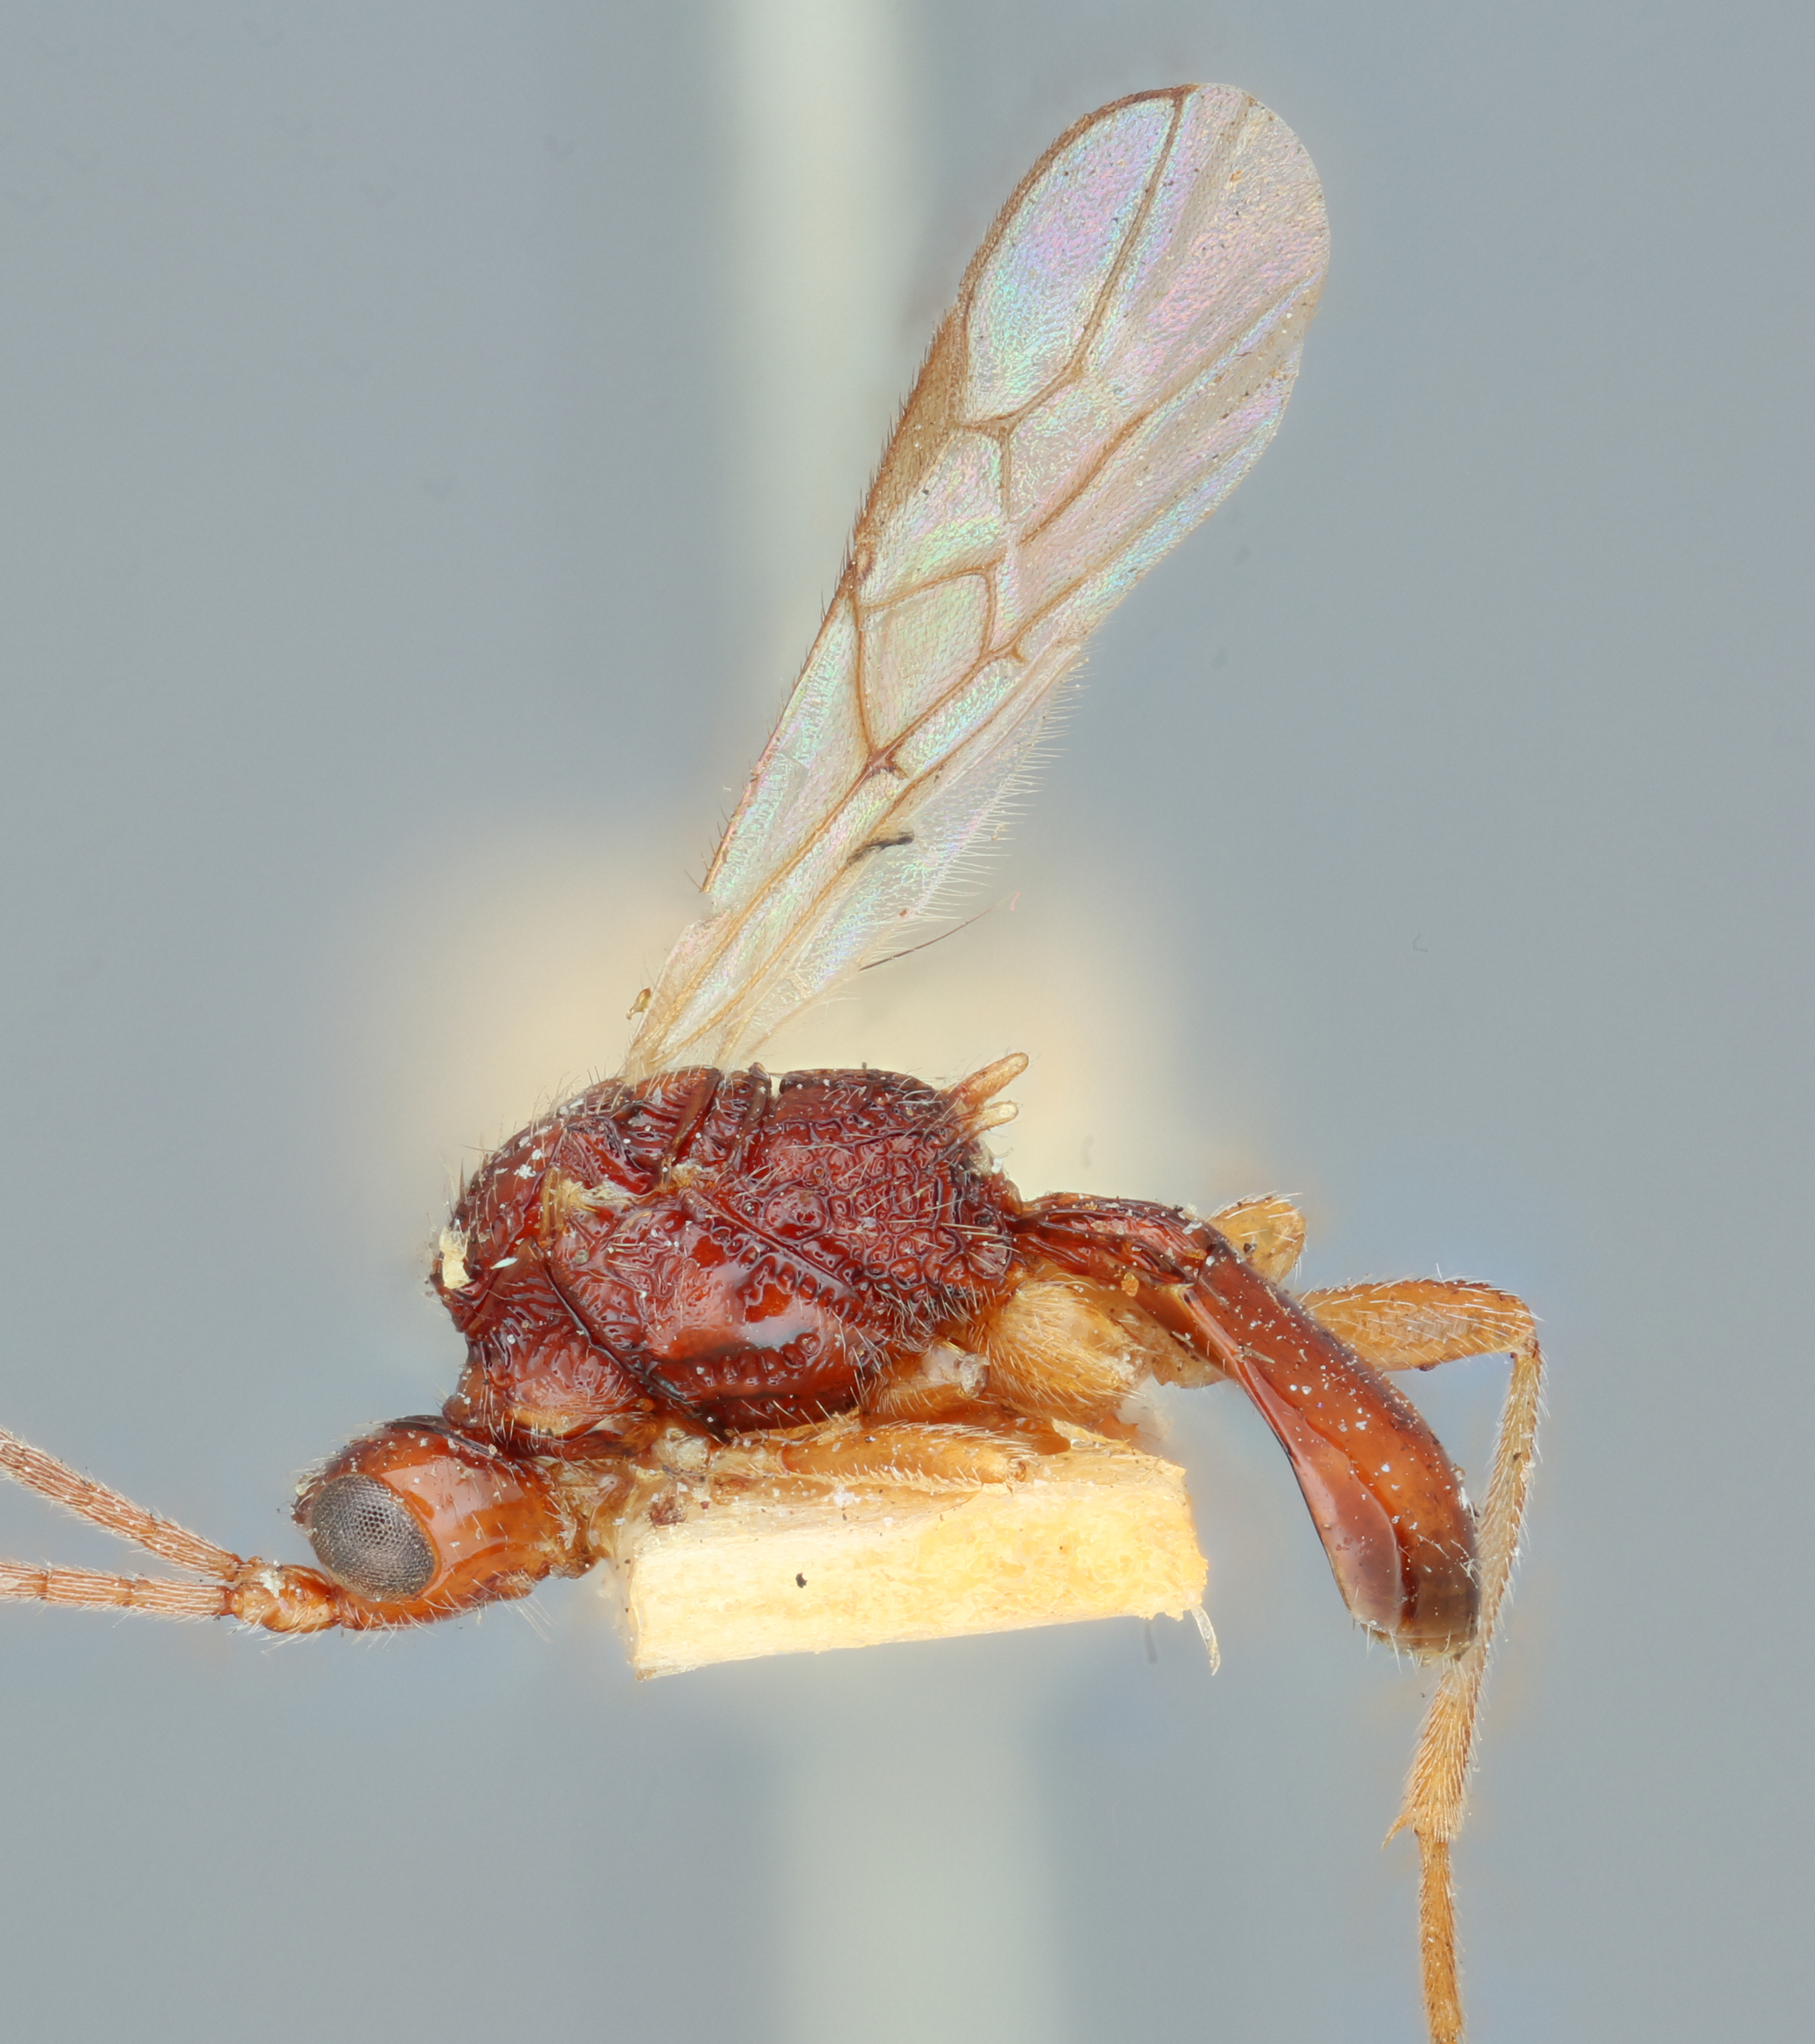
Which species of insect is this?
Arrhaphis americana
